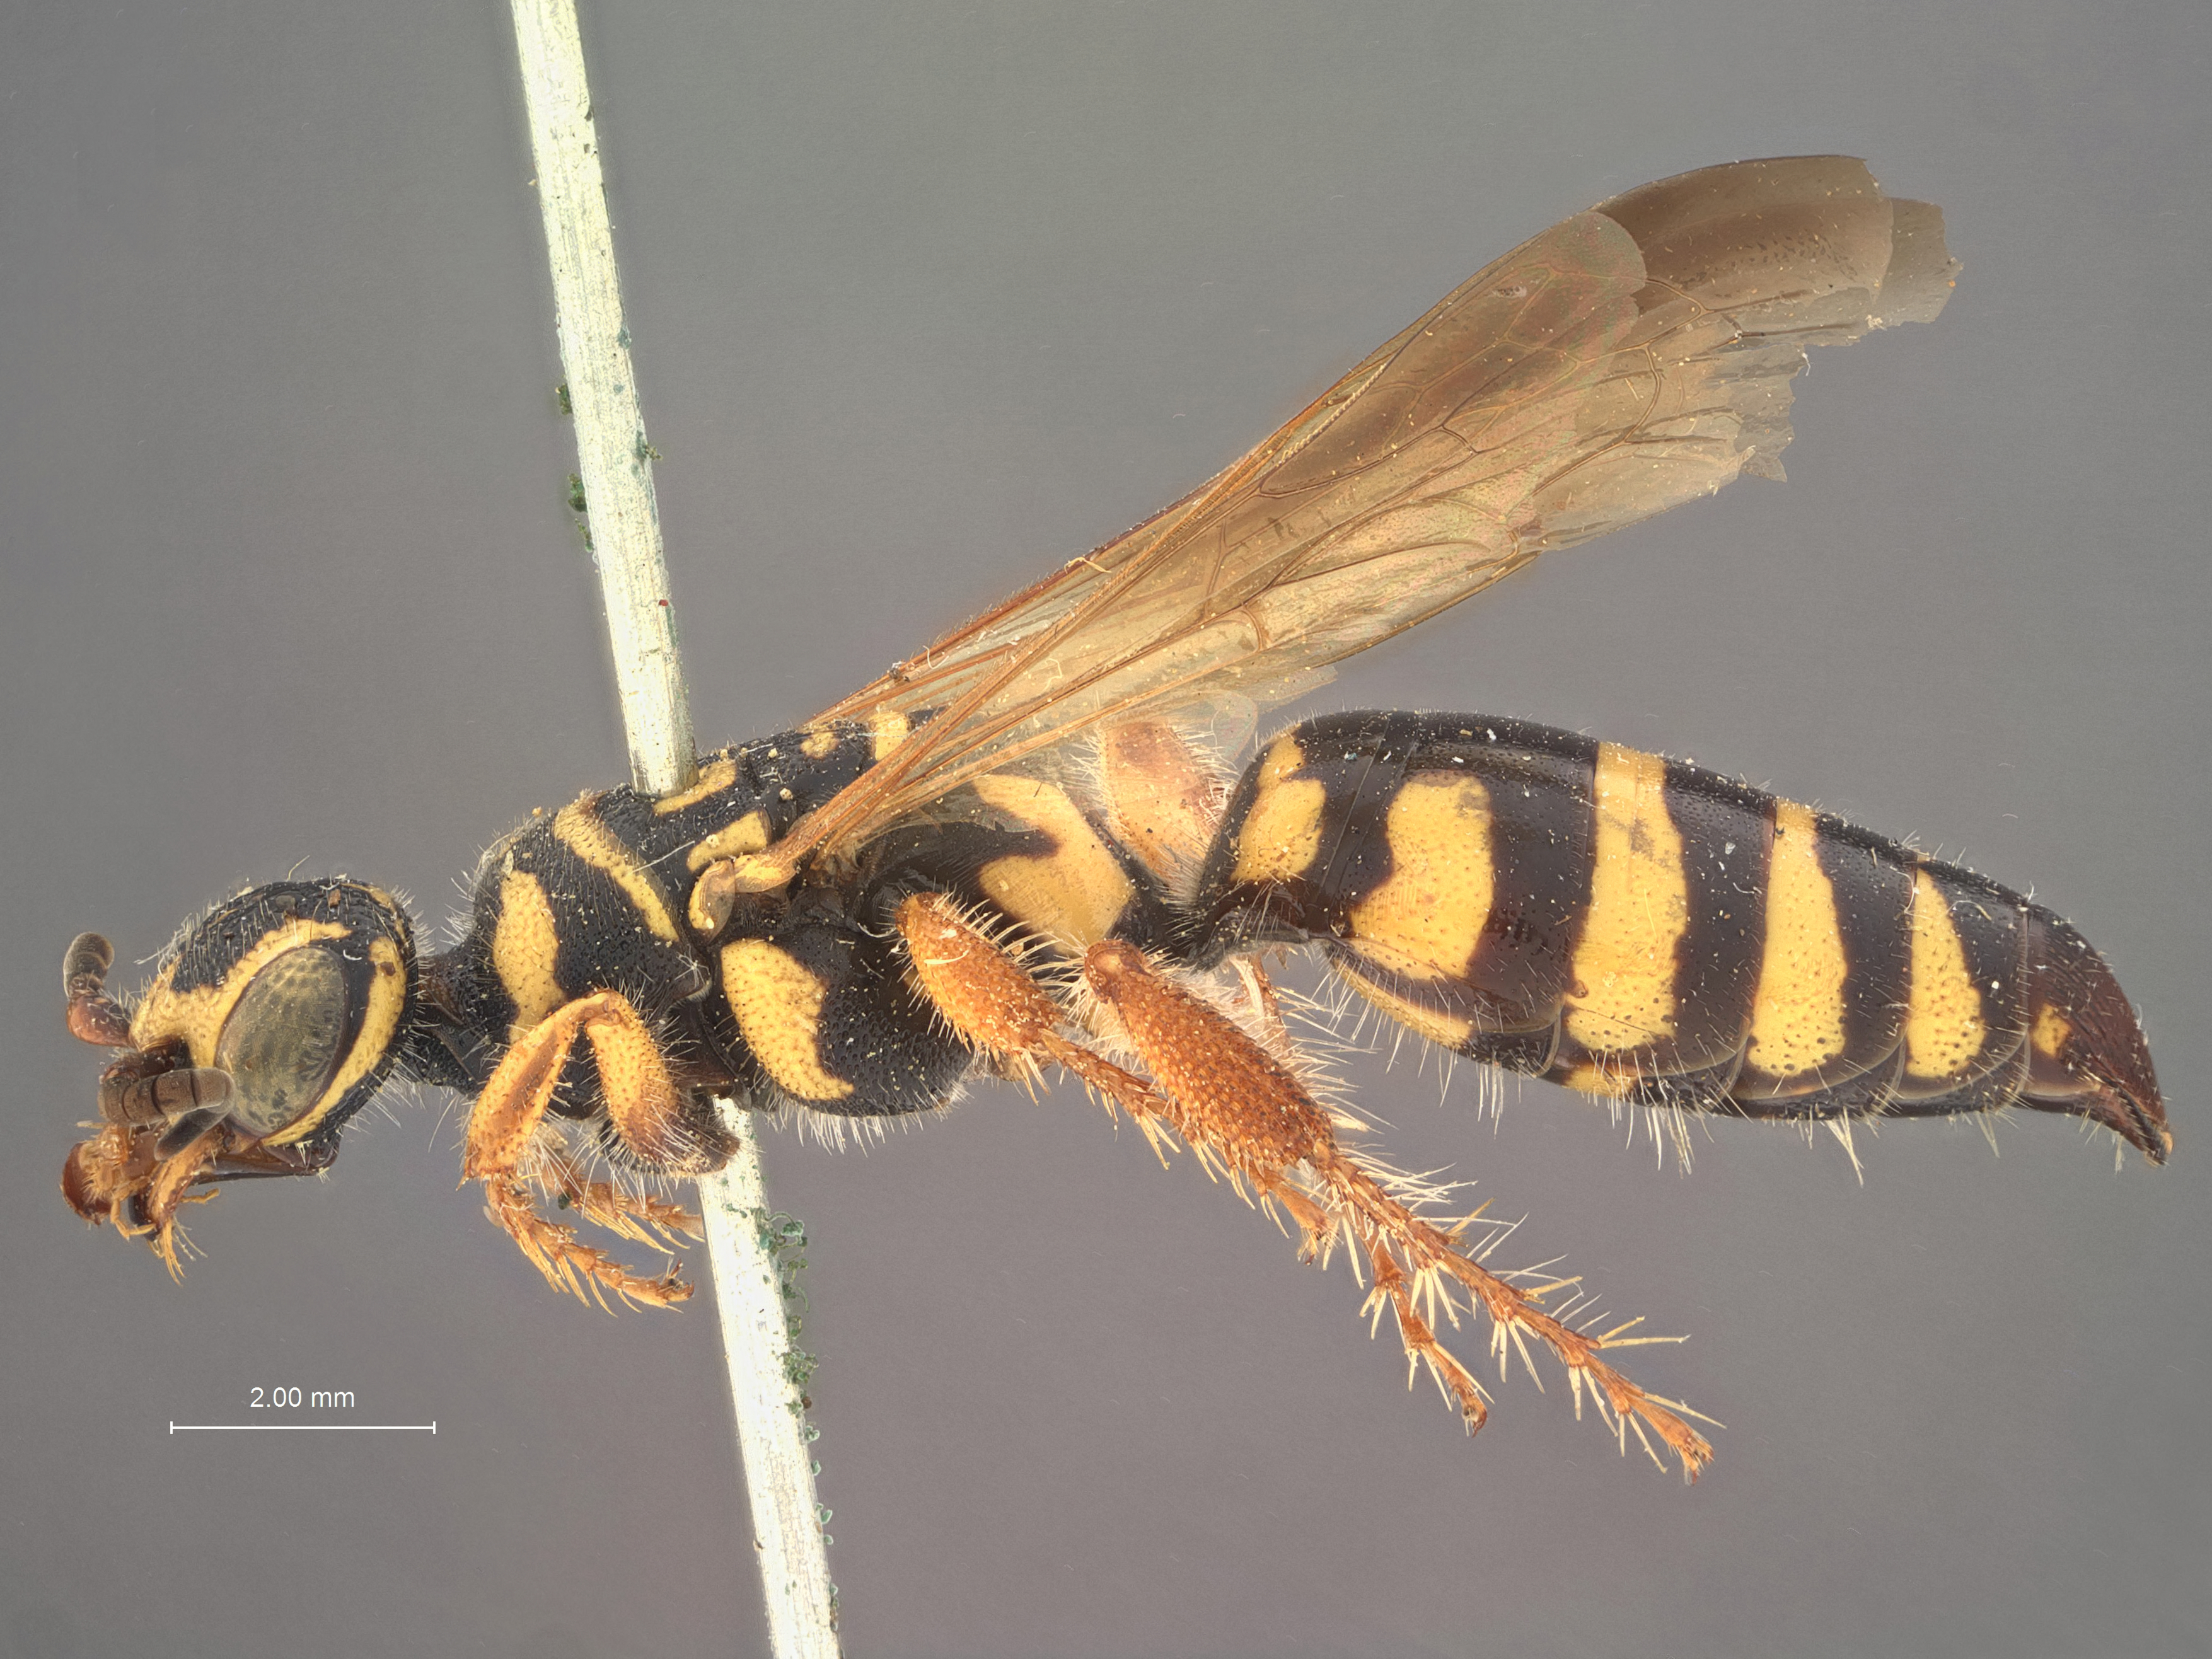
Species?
Elis floridanus
